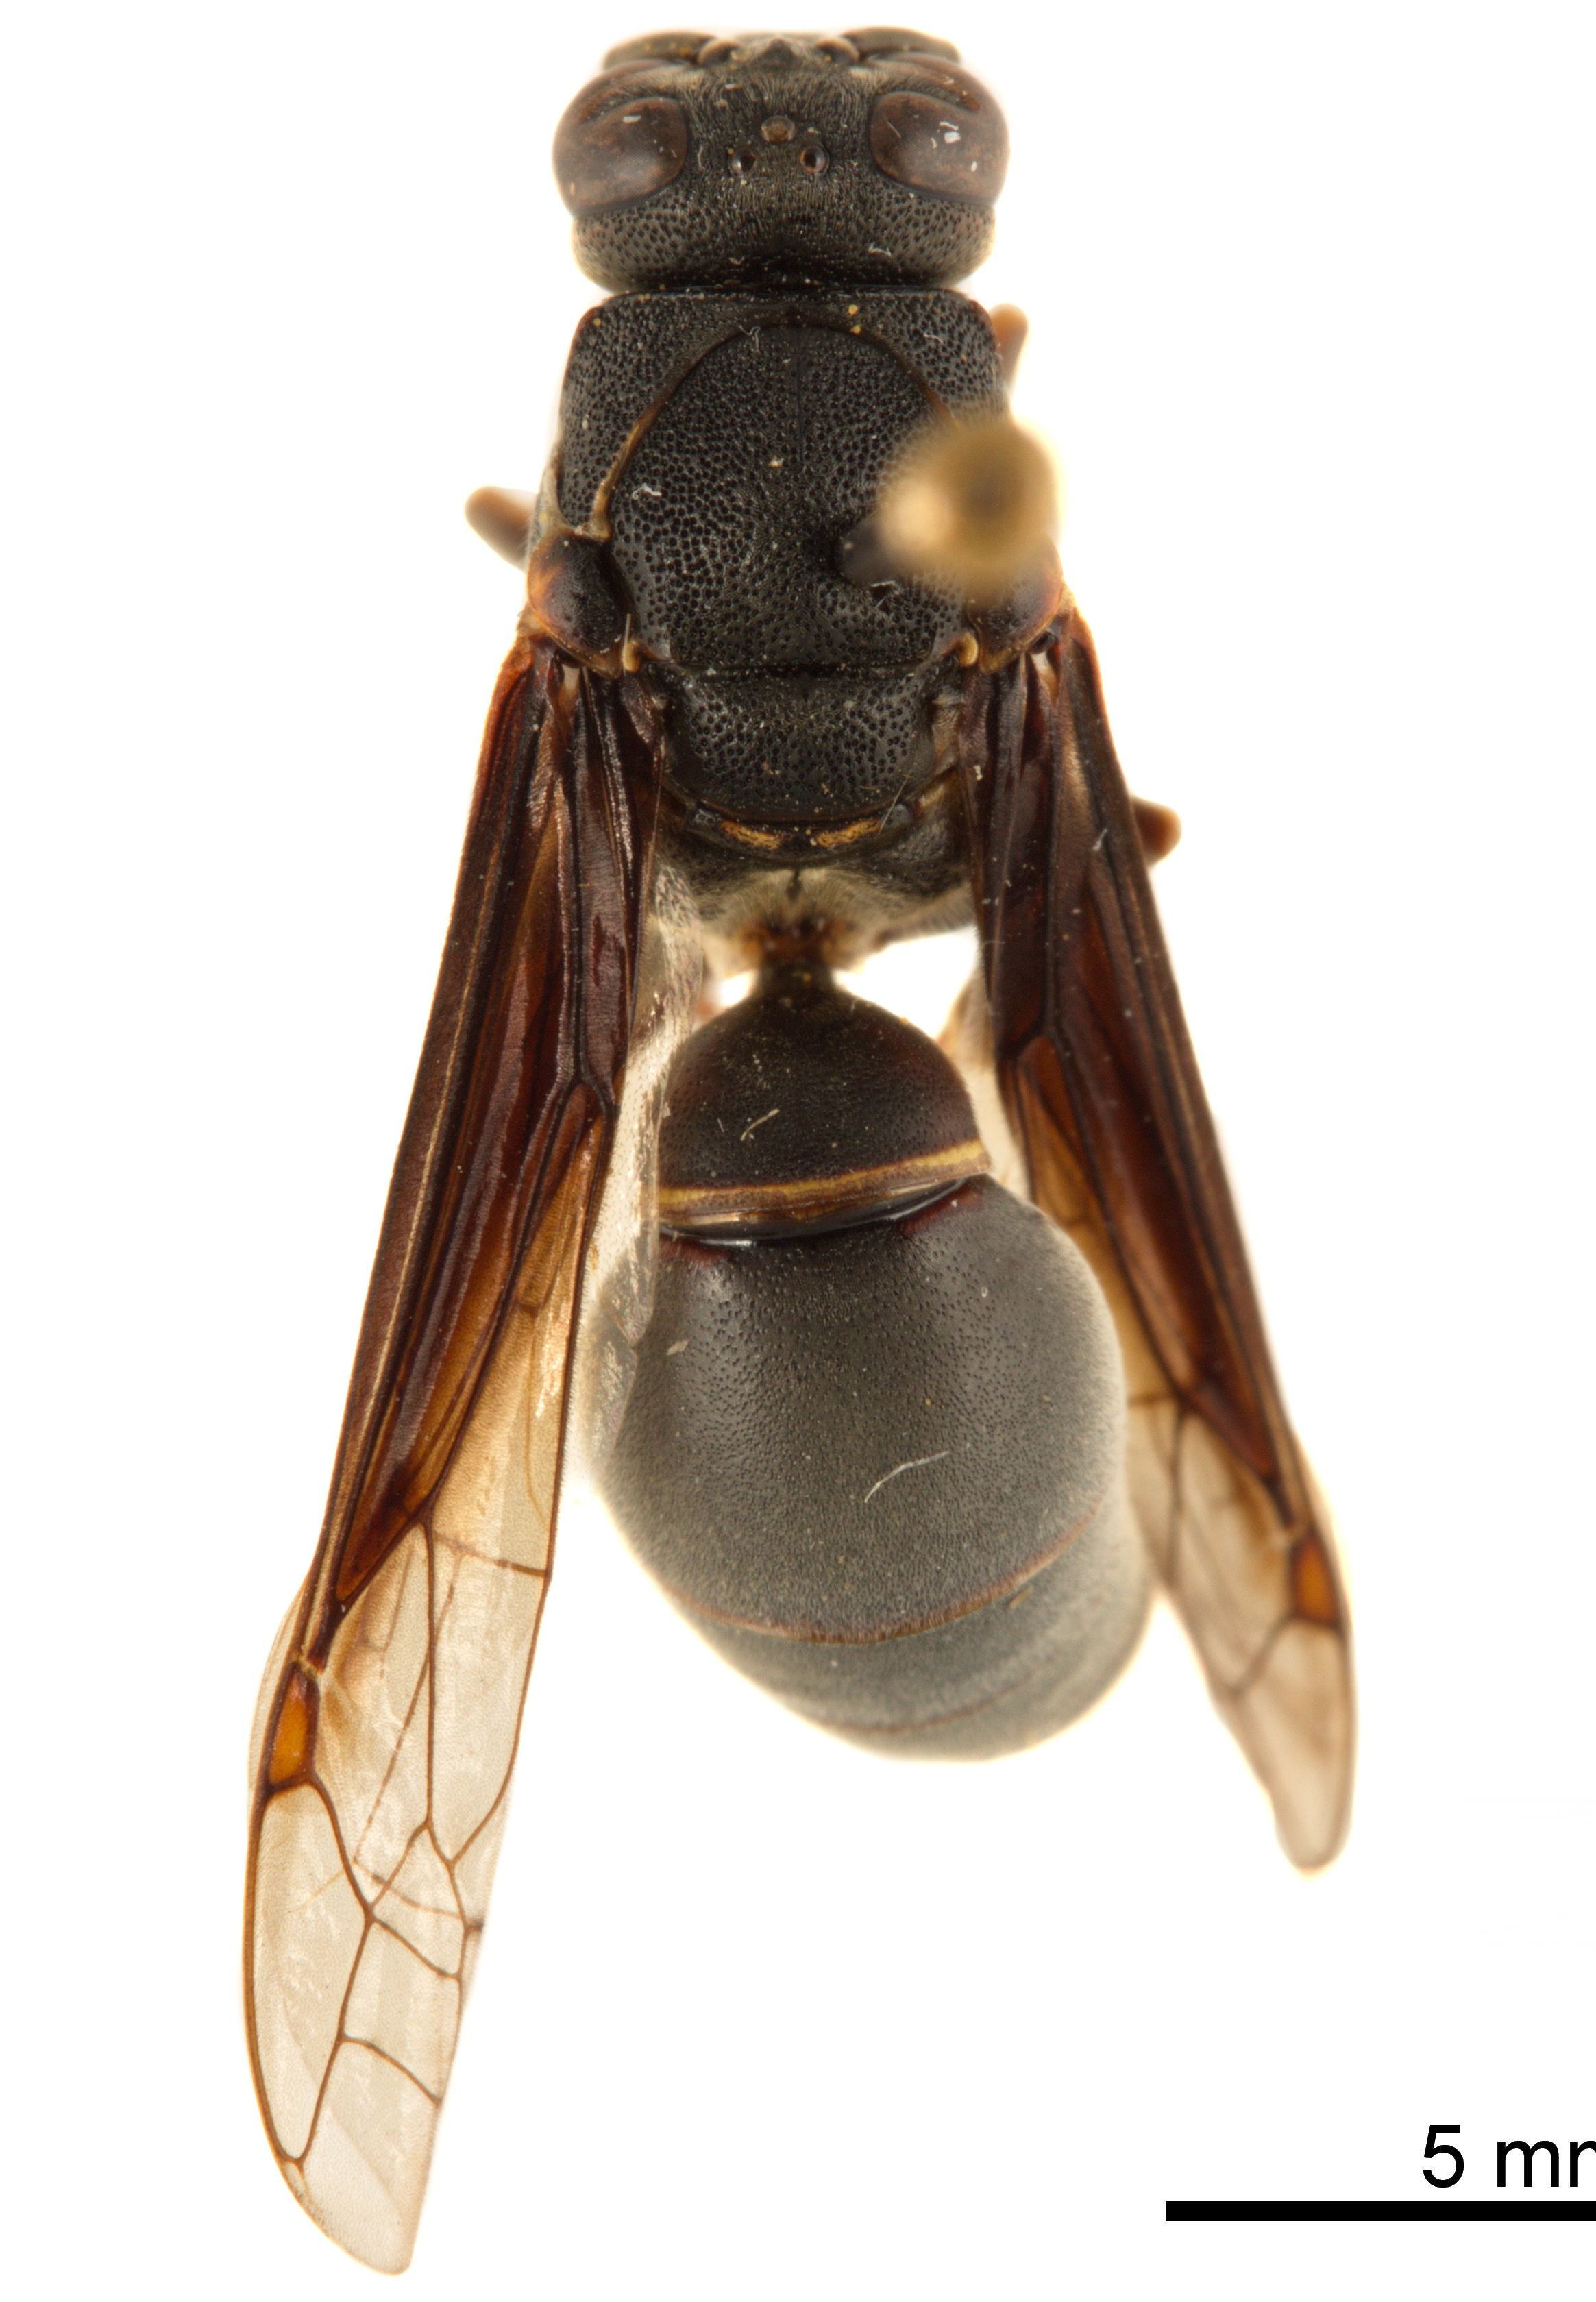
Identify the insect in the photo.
Montezumia petiolata
